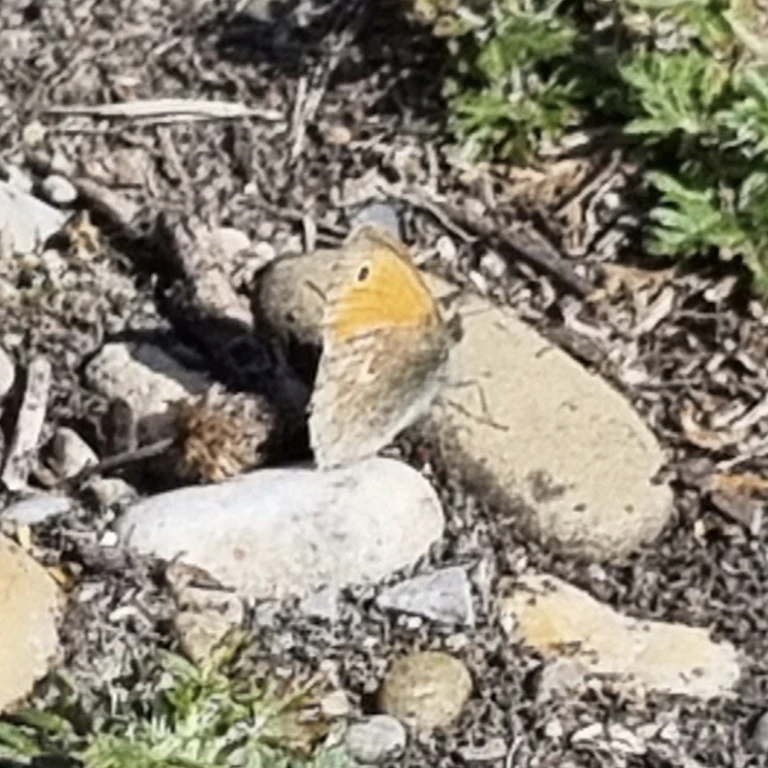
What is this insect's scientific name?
Coenonympha pamphilus
